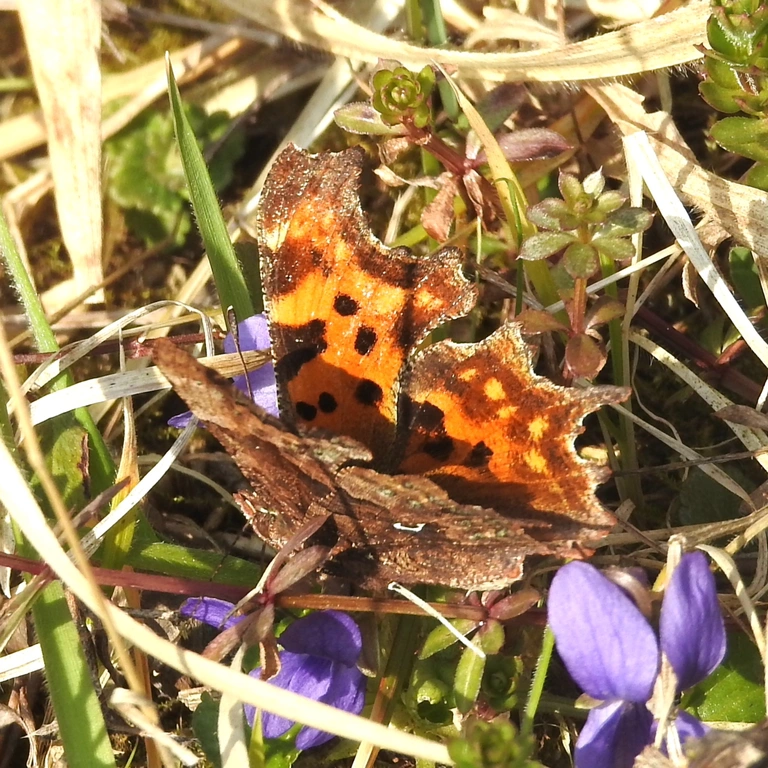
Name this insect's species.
Polygonia c-album
